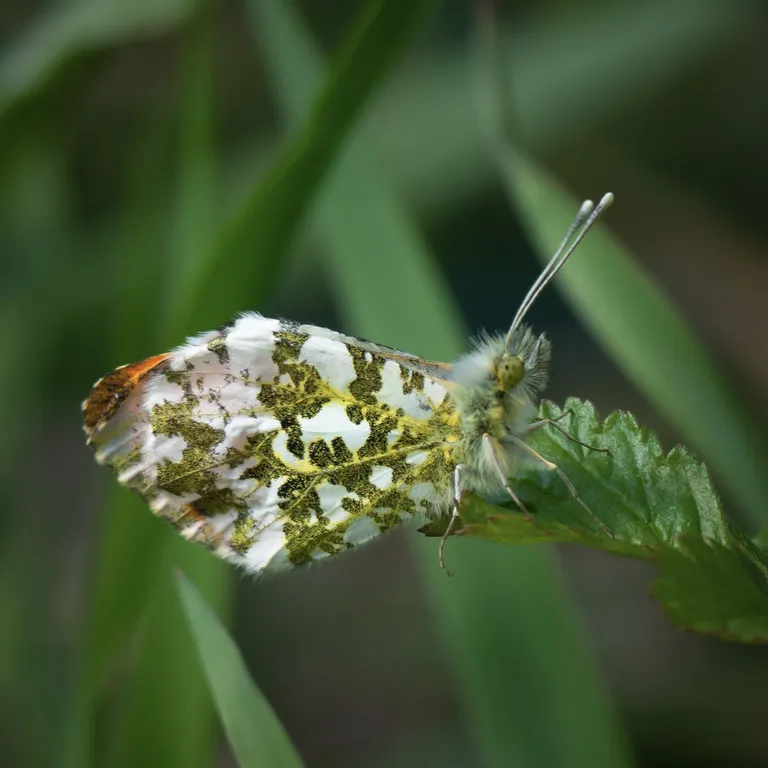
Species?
Anthocharis cardamines
